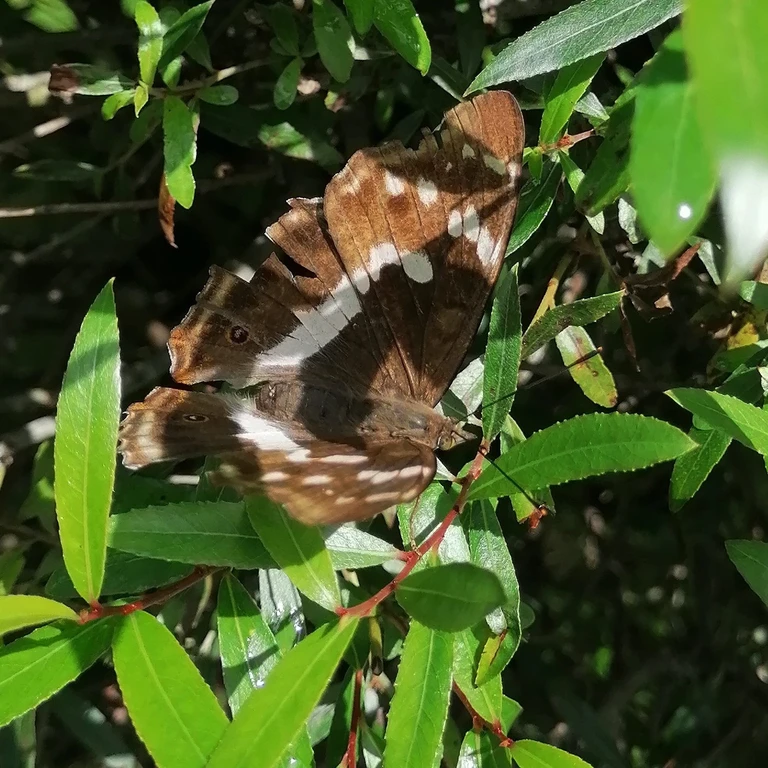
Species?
Apatura iris
